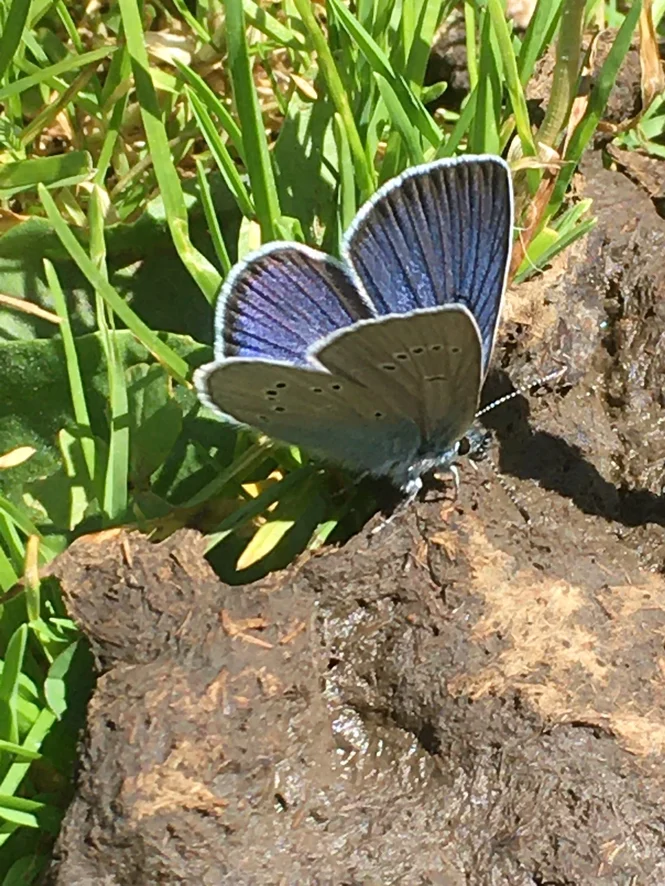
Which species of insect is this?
Cyaniris semiargus
